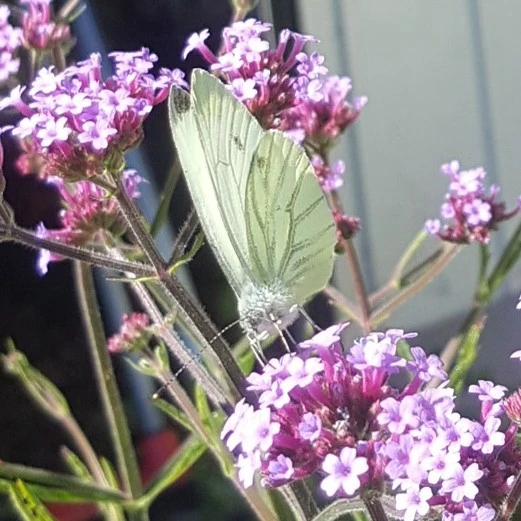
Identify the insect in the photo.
Pieris napi
